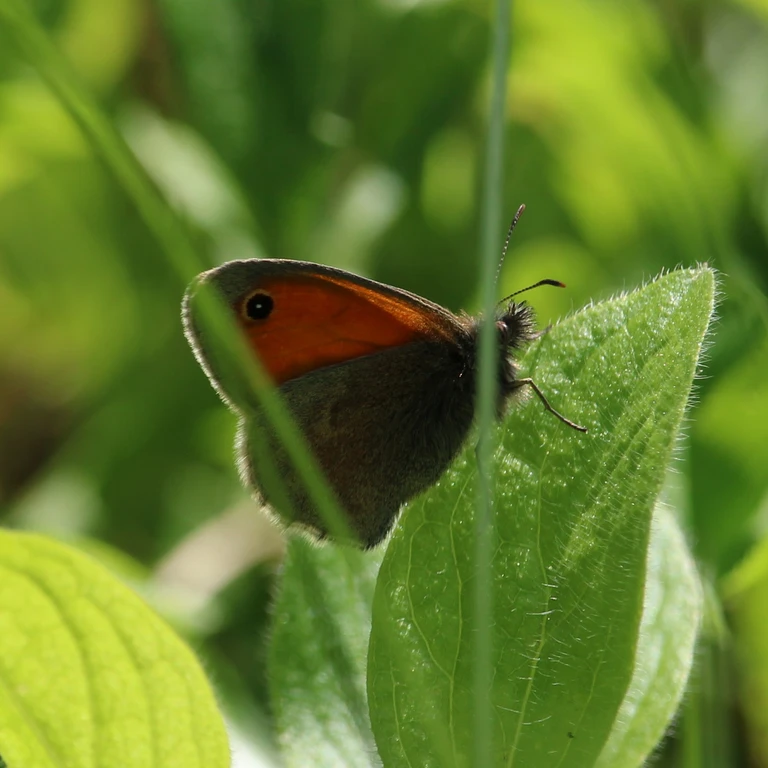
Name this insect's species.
Coenonympha pamphilus
